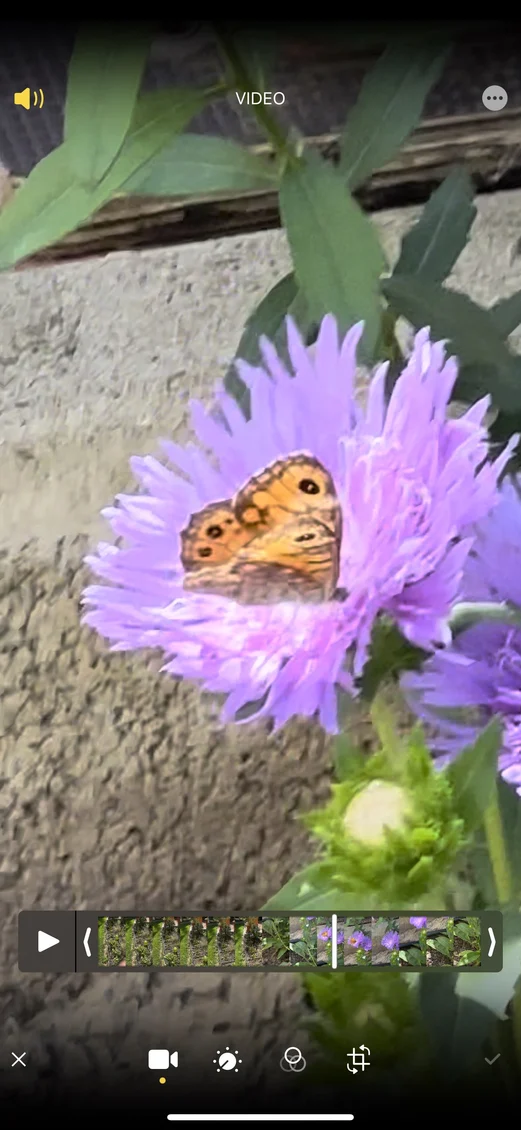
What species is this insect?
Lasiommata megera (also Pararge megera)
